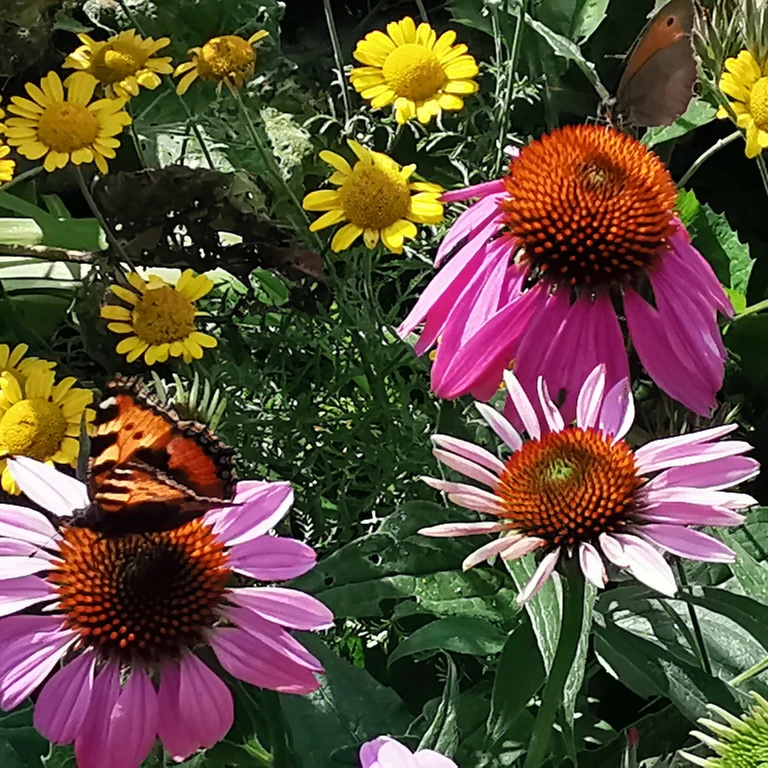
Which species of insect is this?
Maniola jurtina
